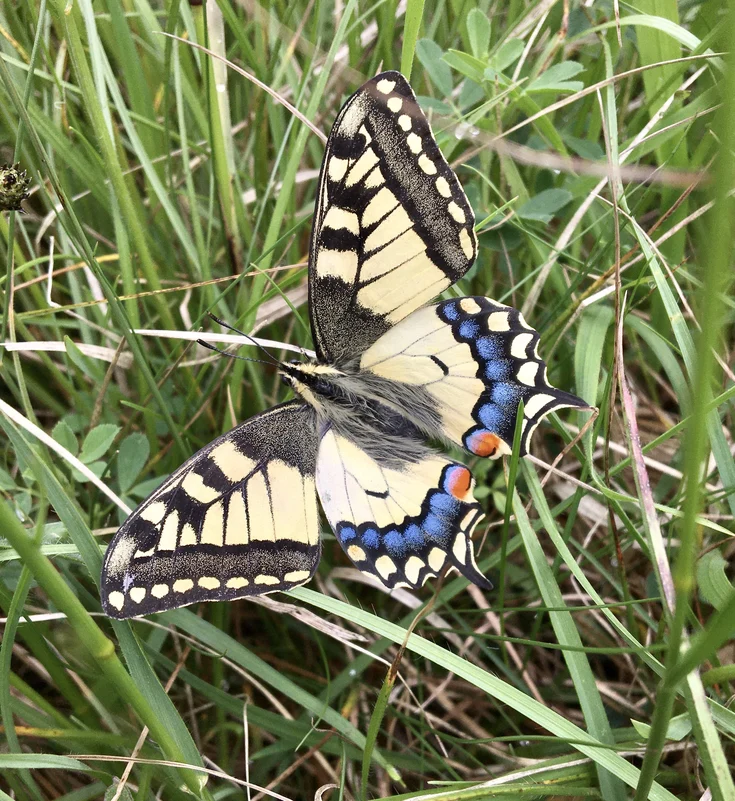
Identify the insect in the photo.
Papilio machaon
